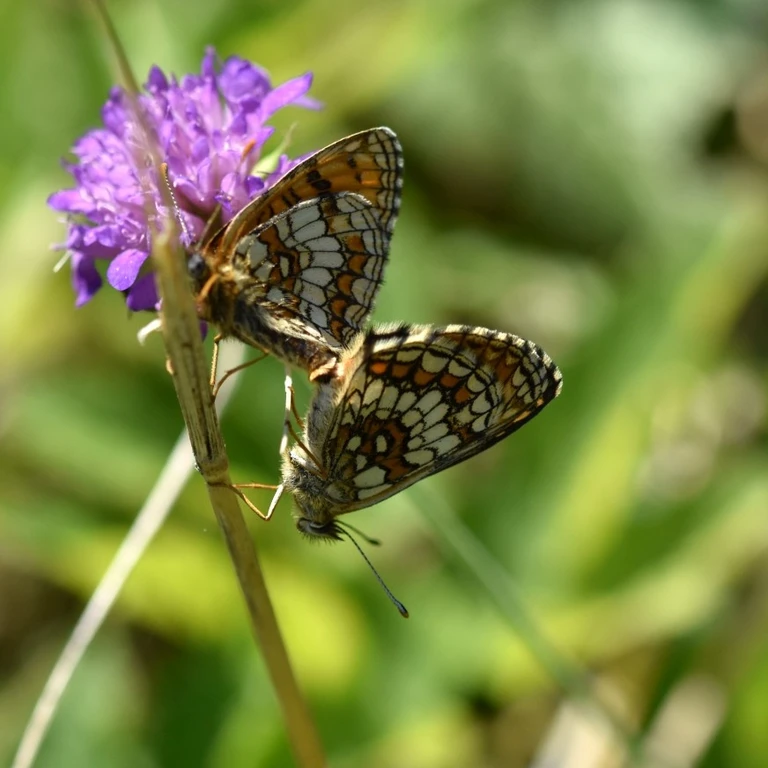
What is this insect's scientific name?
Melitaea athalia
